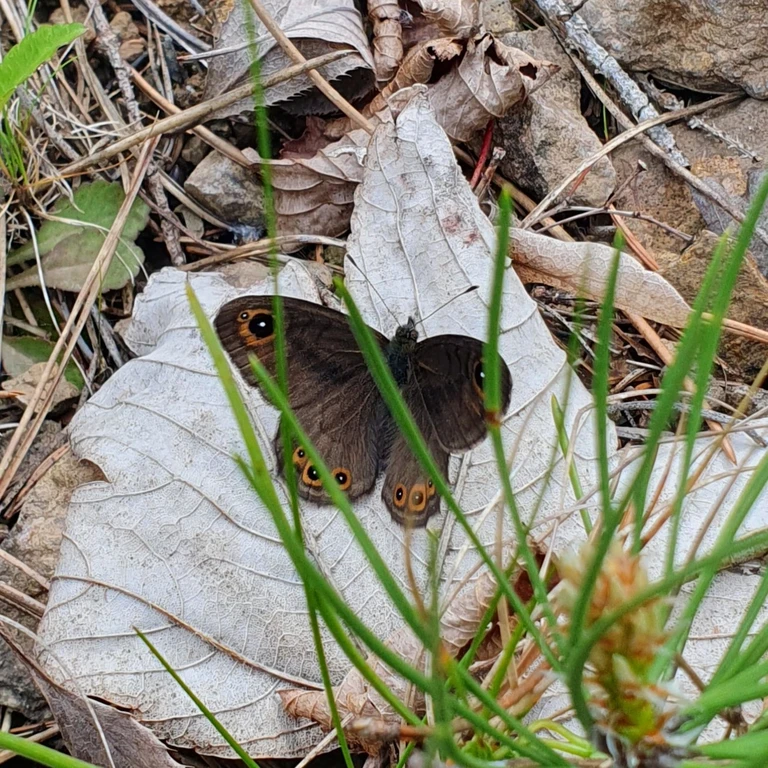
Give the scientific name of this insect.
Lasiommata petropolitana (also Pararge petropolitana)
